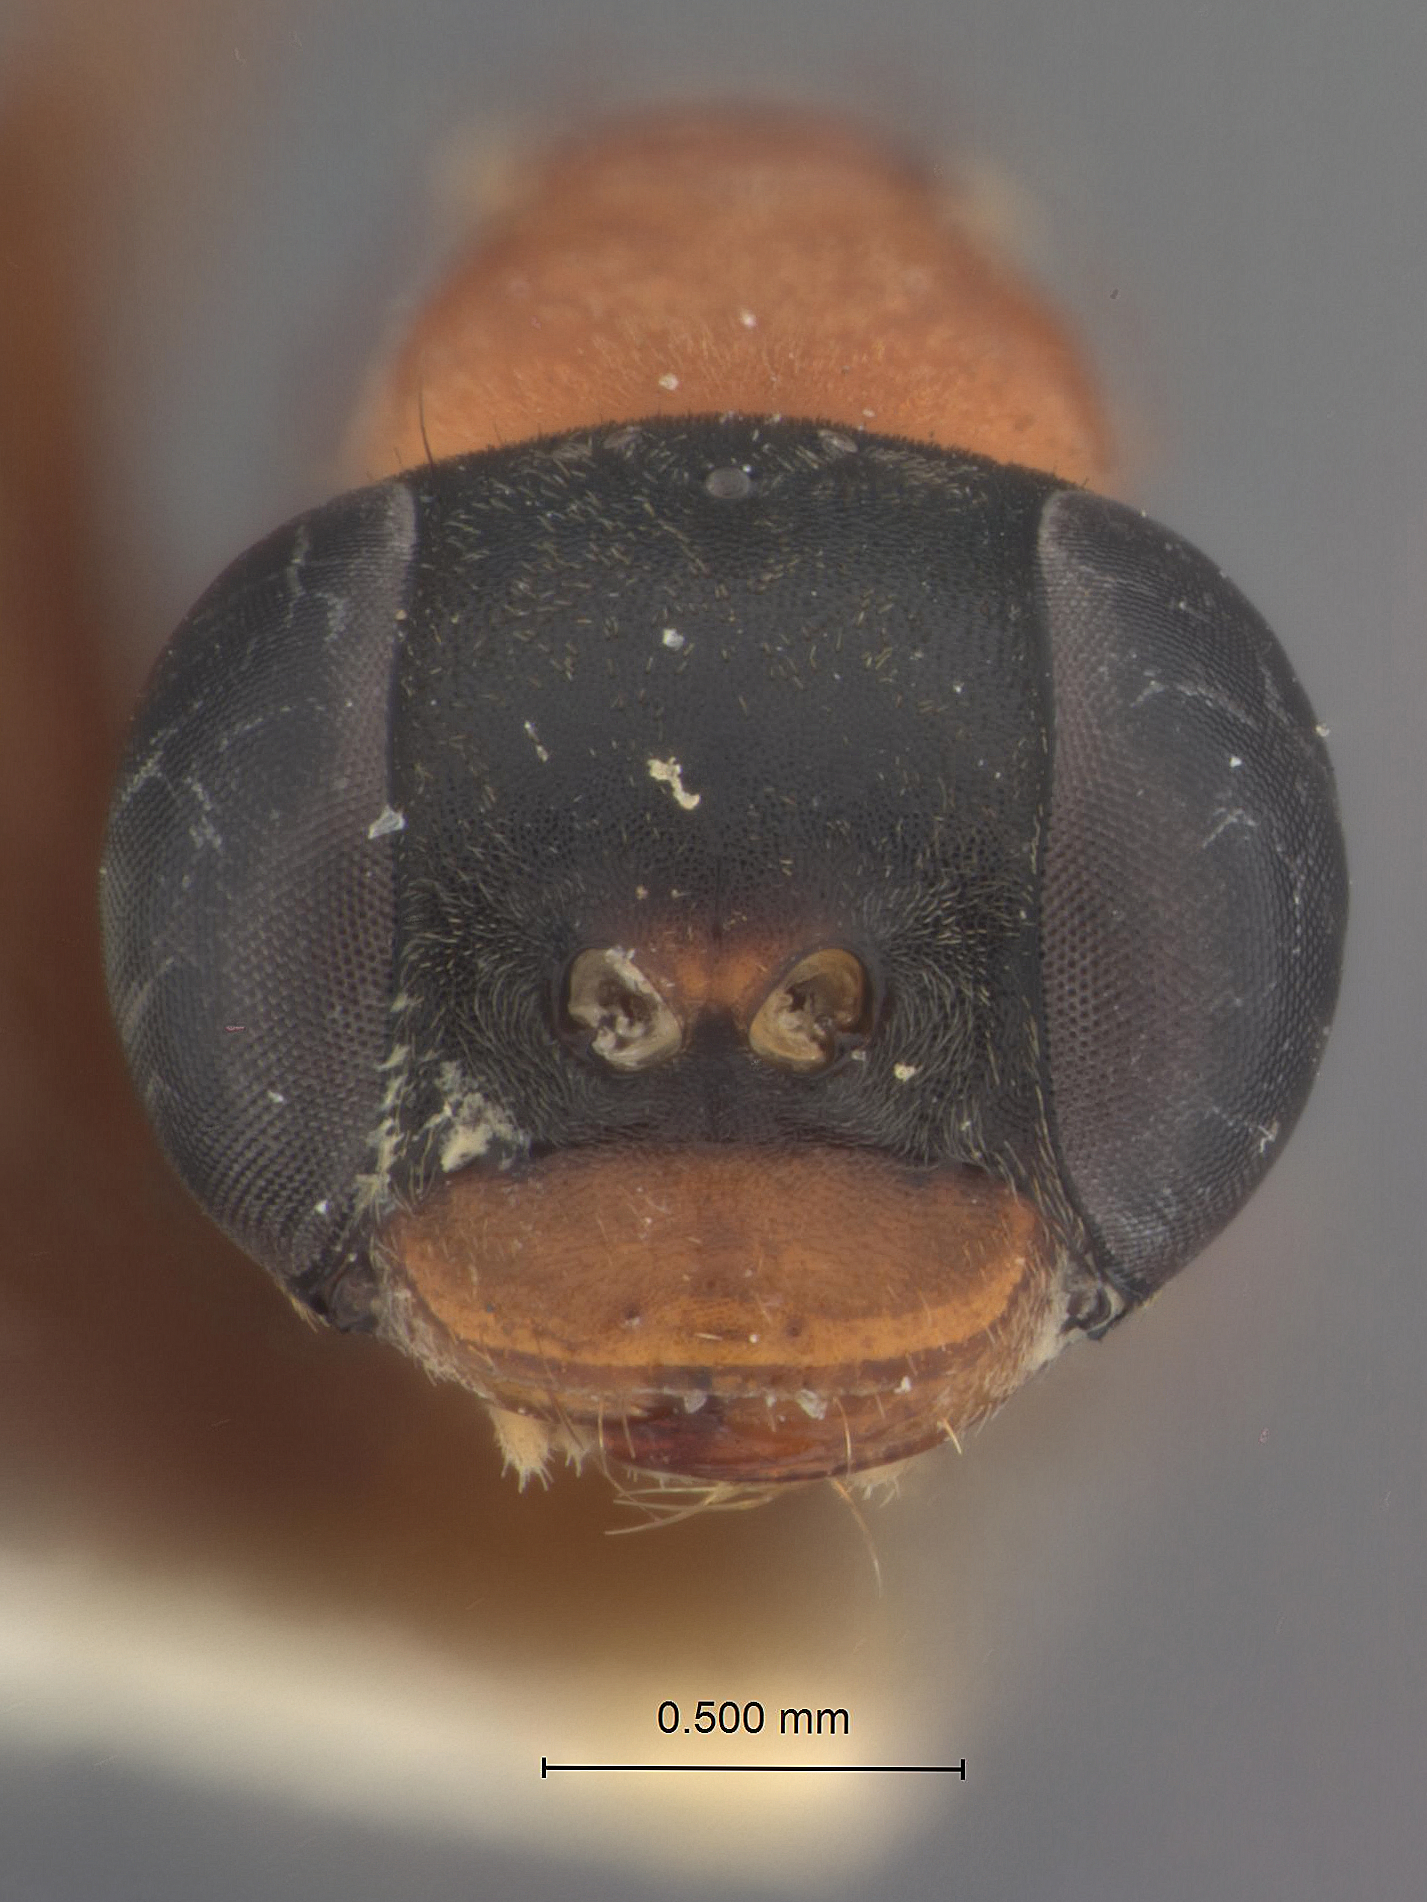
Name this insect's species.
Myrmecosalius nigriceps
